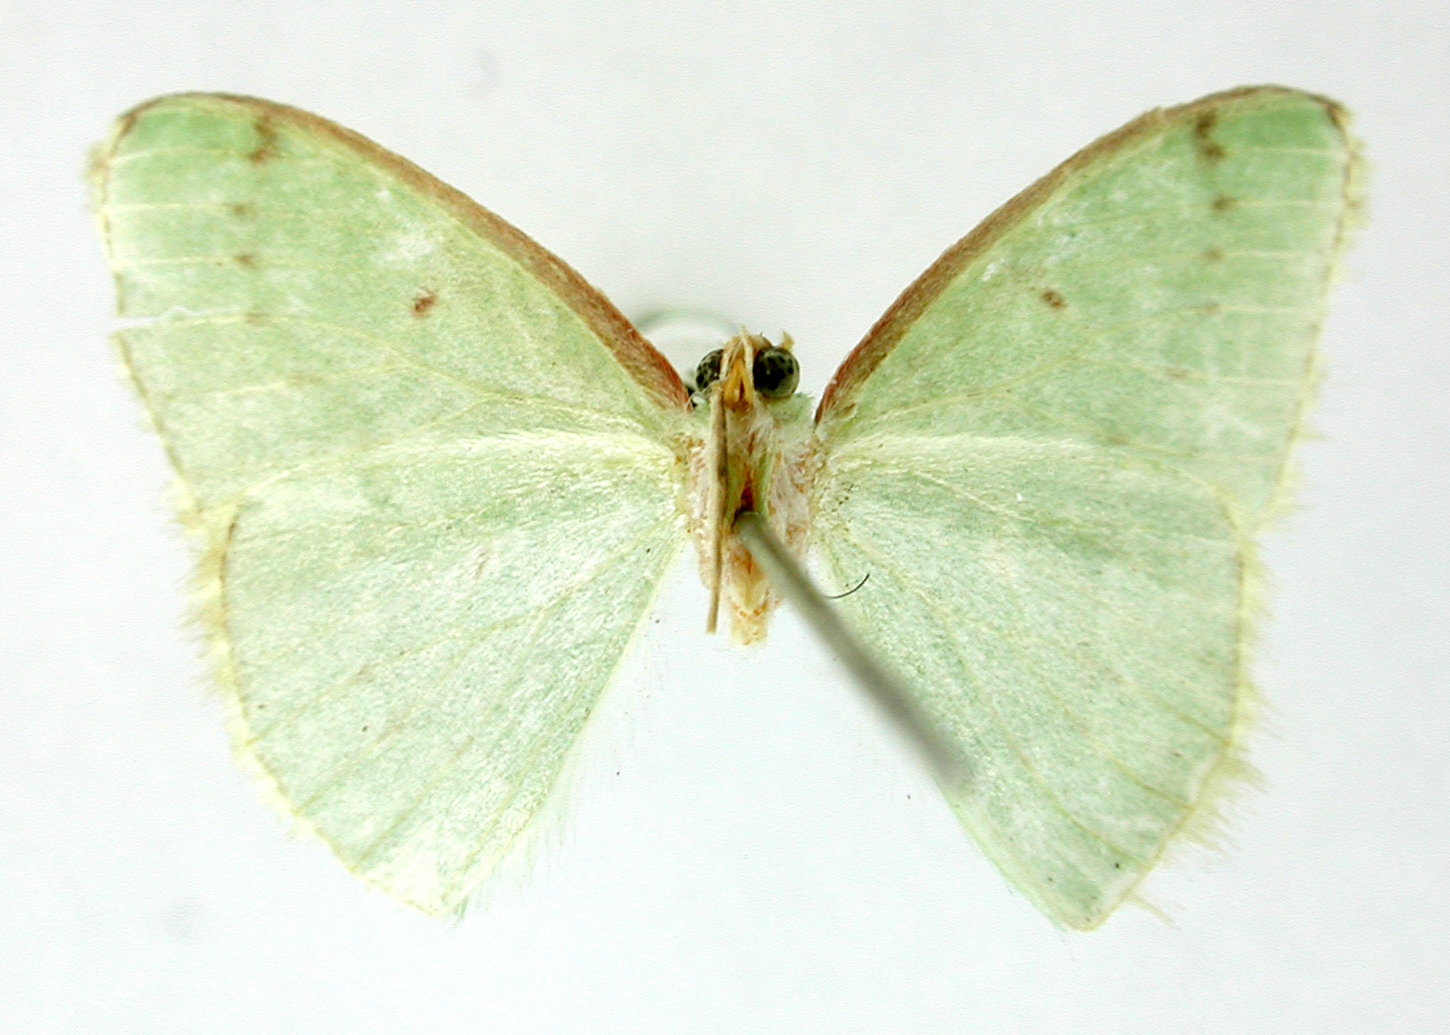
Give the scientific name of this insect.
Geometra calida
